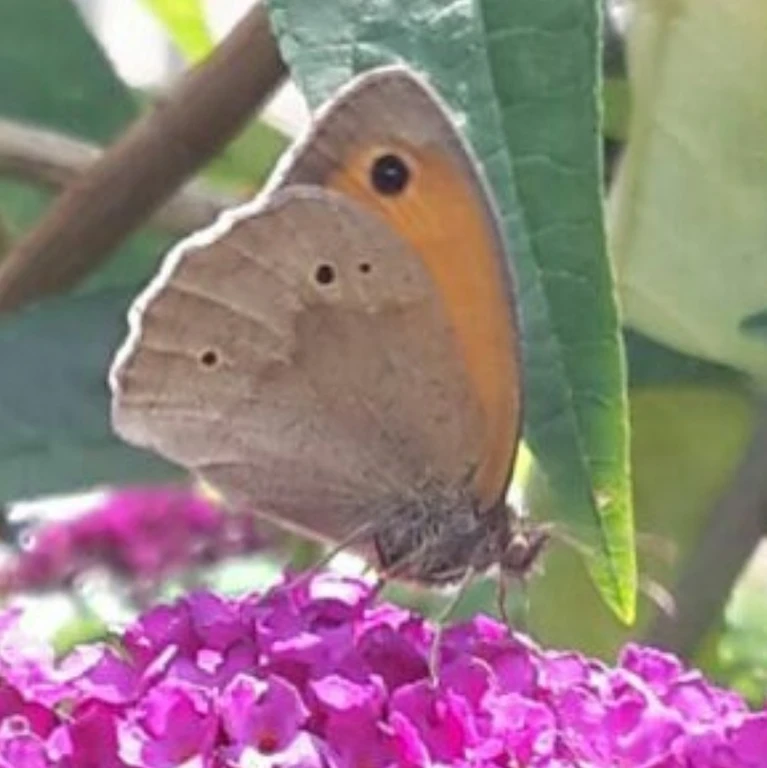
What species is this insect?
Maniola jurtina
